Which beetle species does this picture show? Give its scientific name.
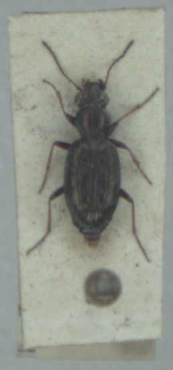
Asaphidion pallipes
